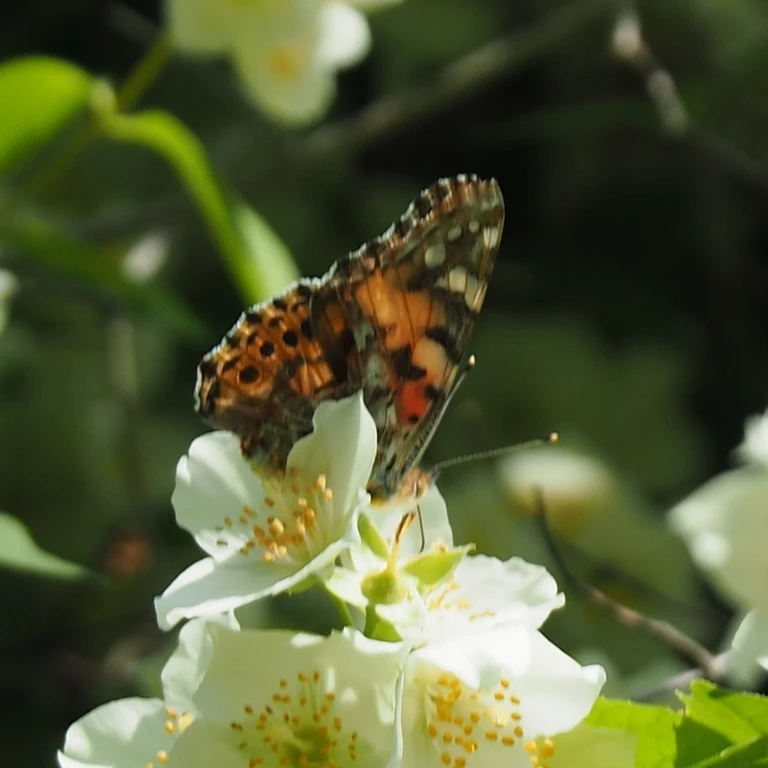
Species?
Vanessa cardui
